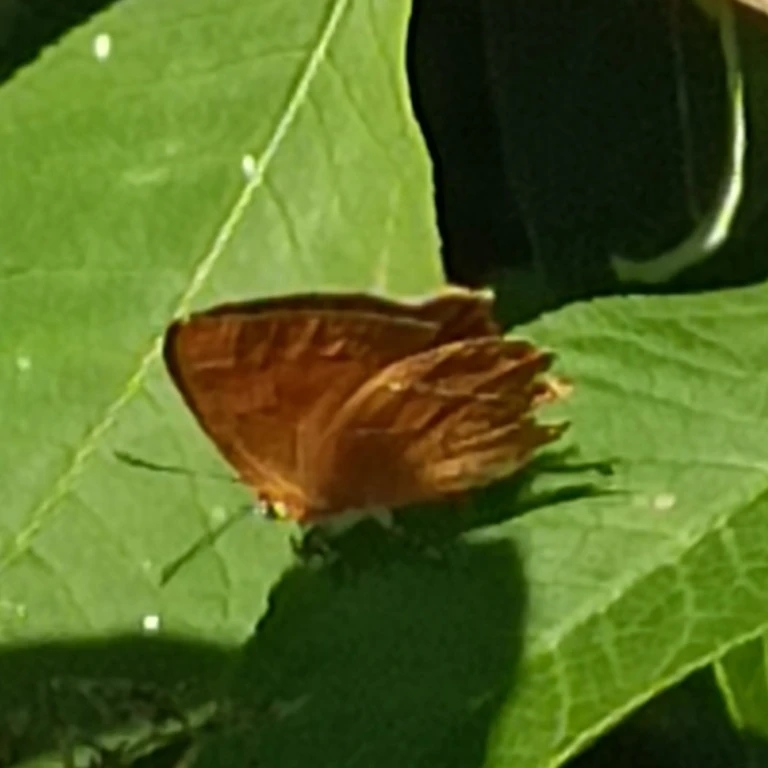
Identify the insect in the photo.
Thecla betulae
